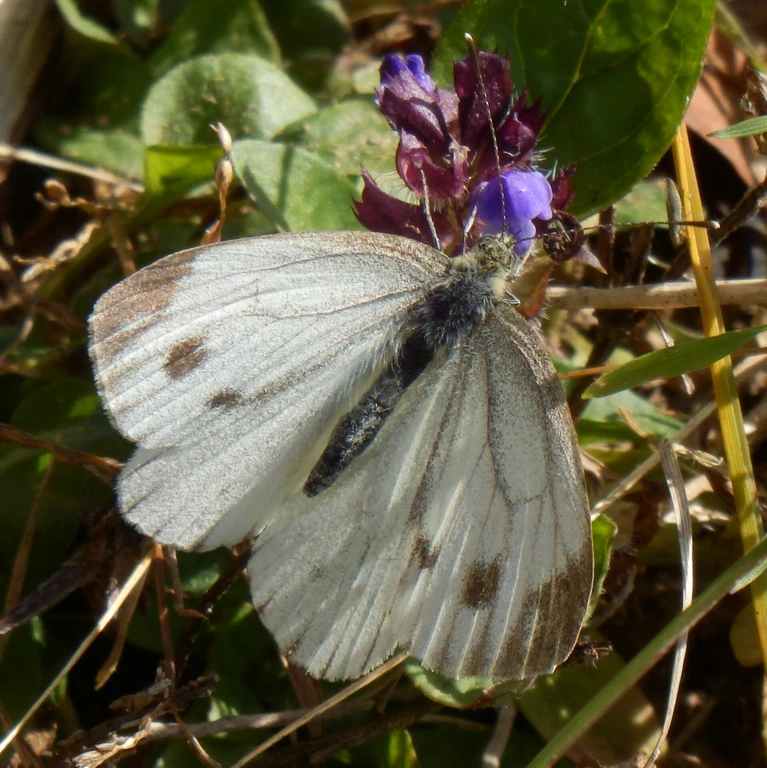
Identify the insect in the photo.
Pieris napi
